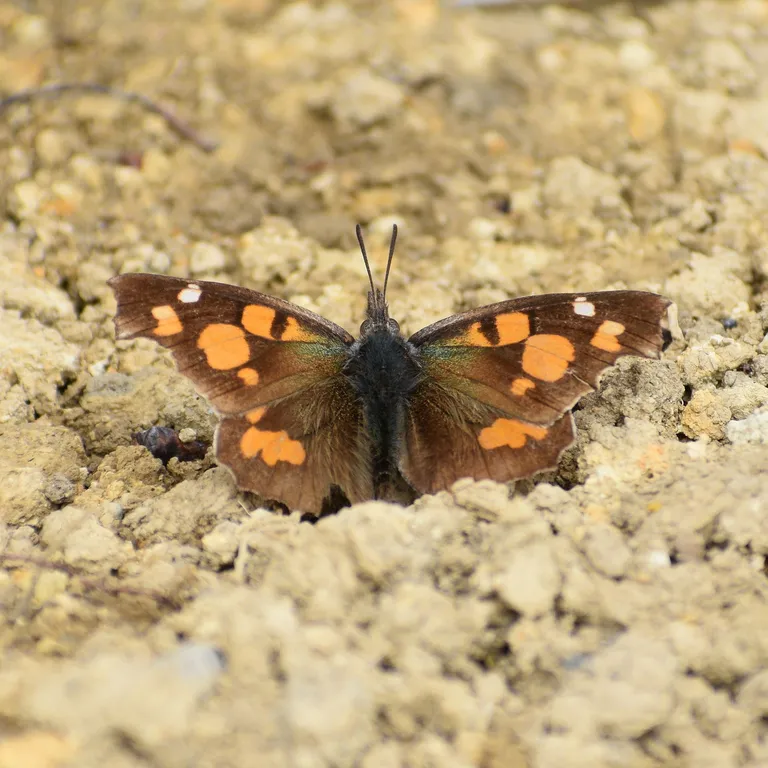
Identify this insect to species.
Libythea celtis
